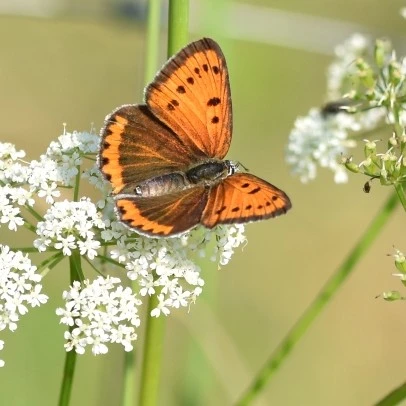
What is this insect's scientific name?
Lycaena dispar
